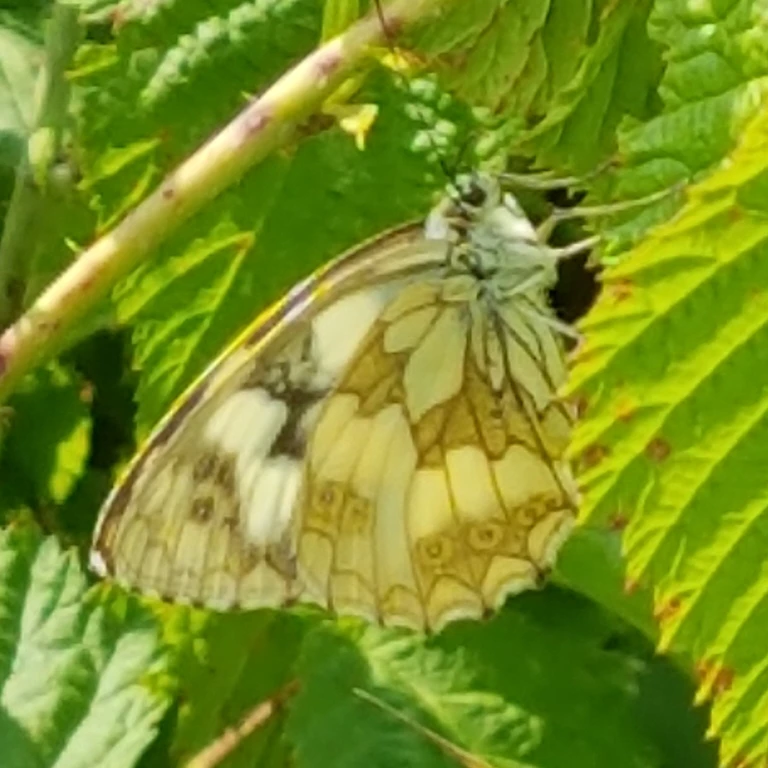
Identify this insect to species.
Melanargia galathea
